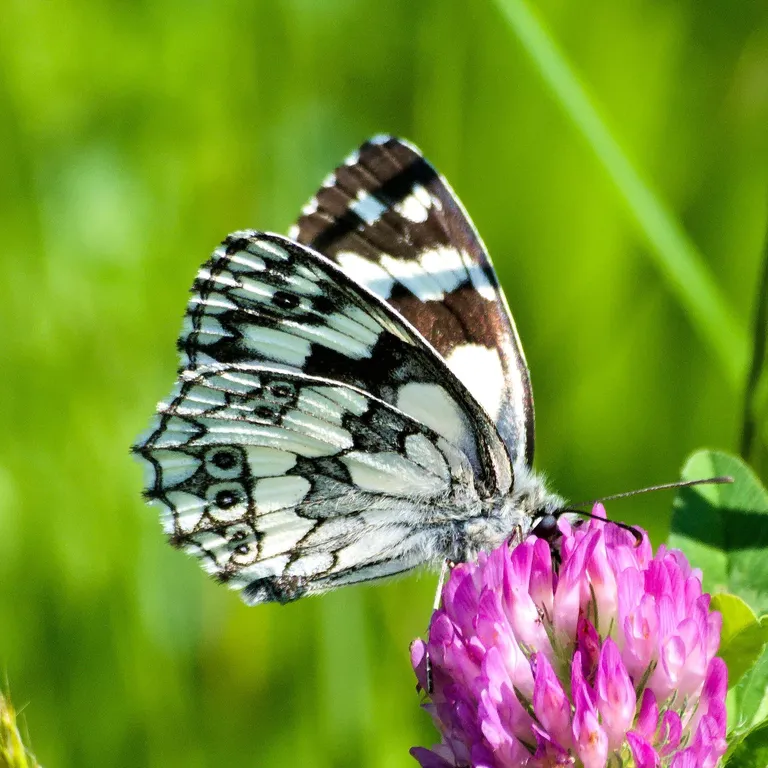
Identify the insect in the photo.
Melanargia galathea
